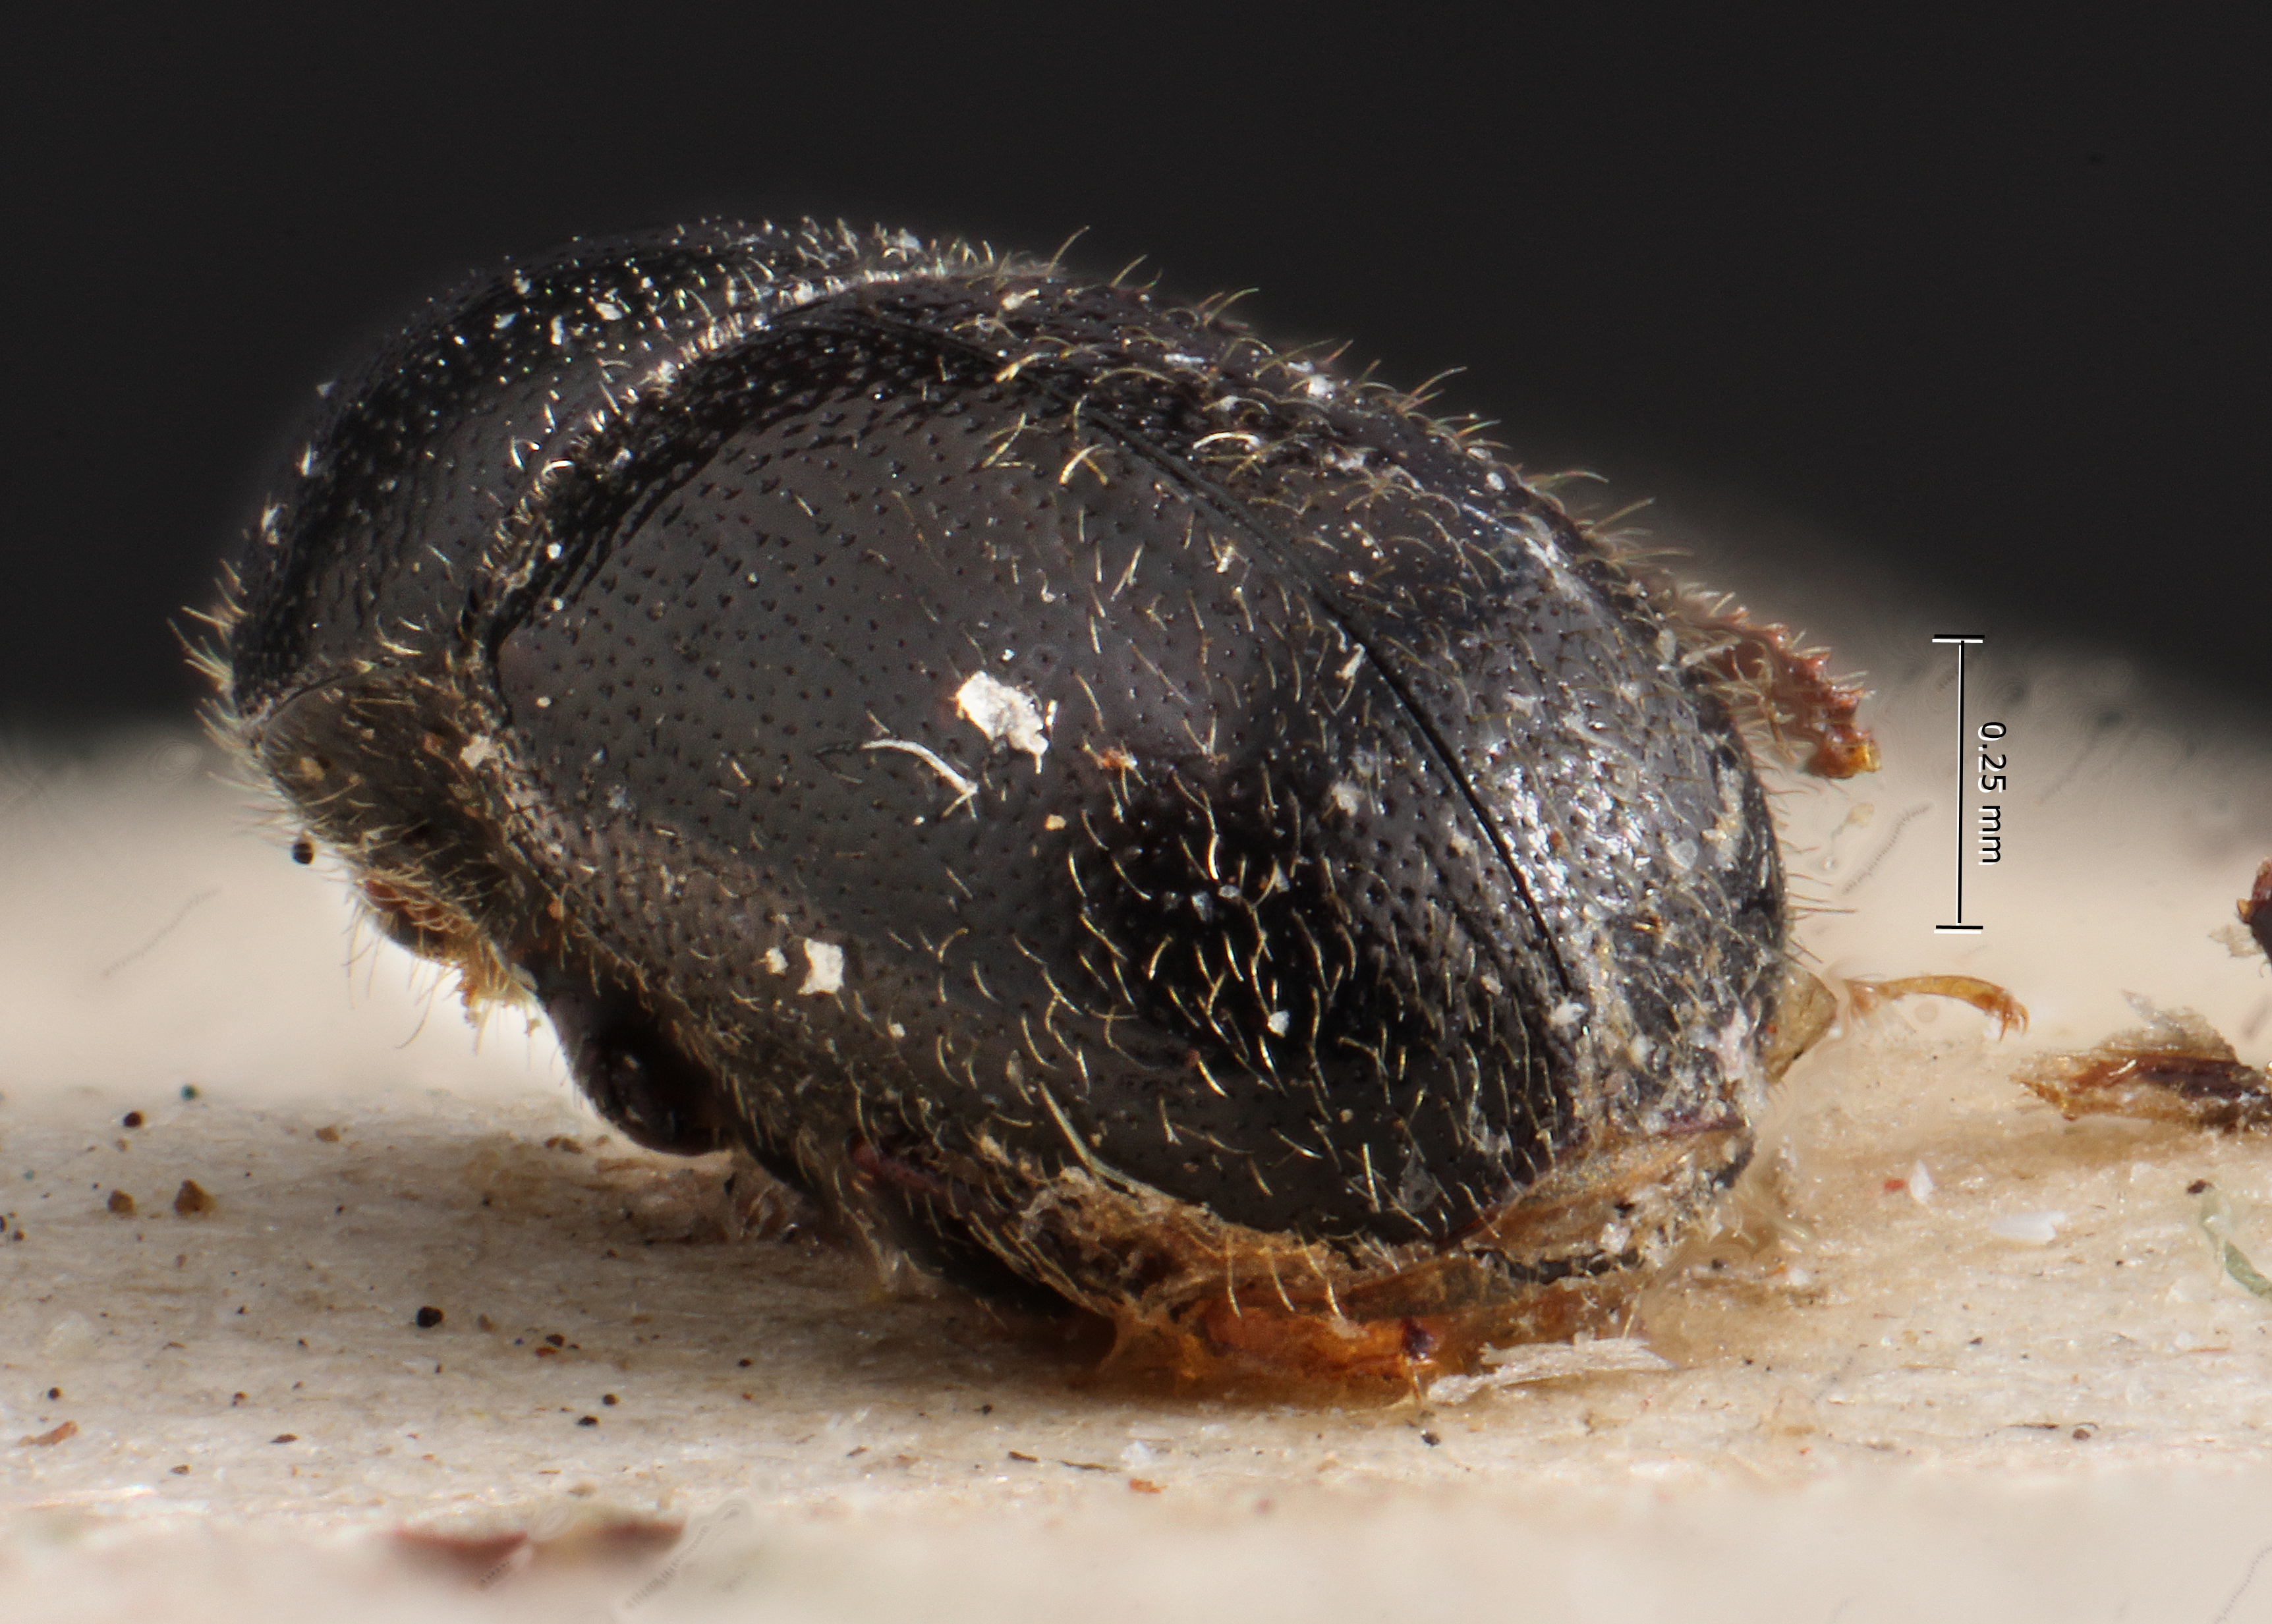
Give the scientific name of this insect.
Prionoscelis ater
